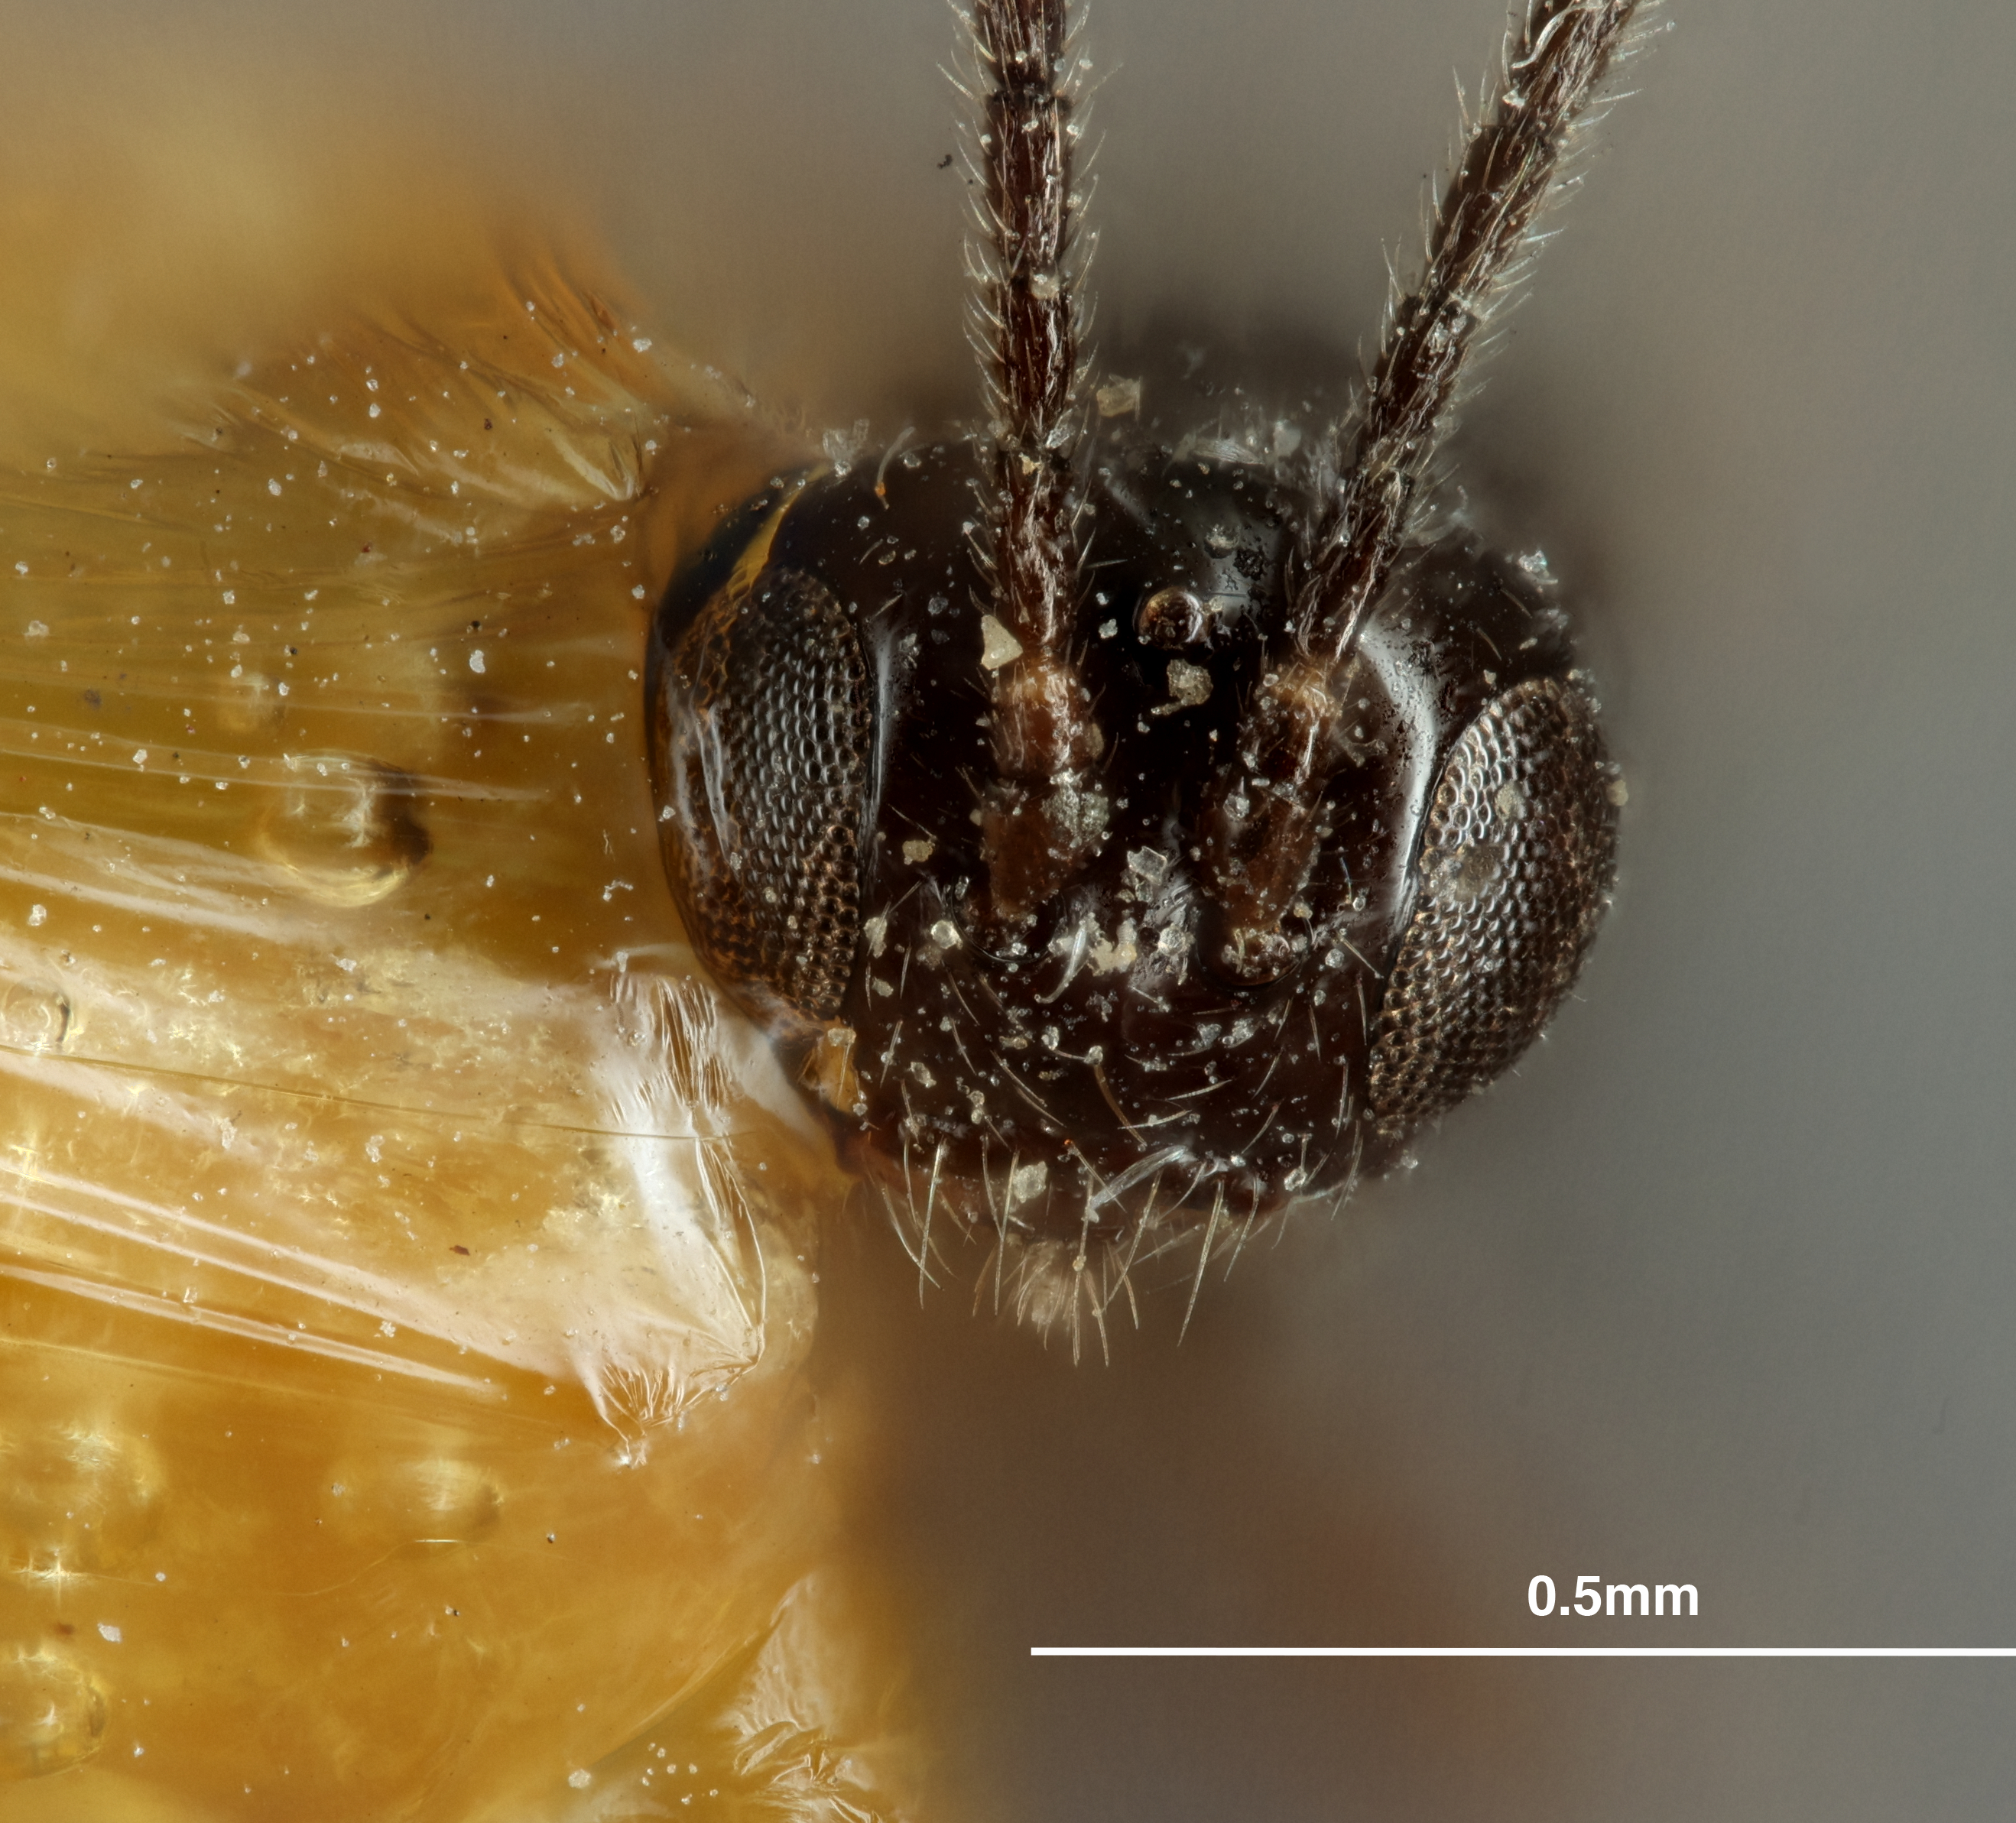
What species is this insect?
Opius hollisterensis
